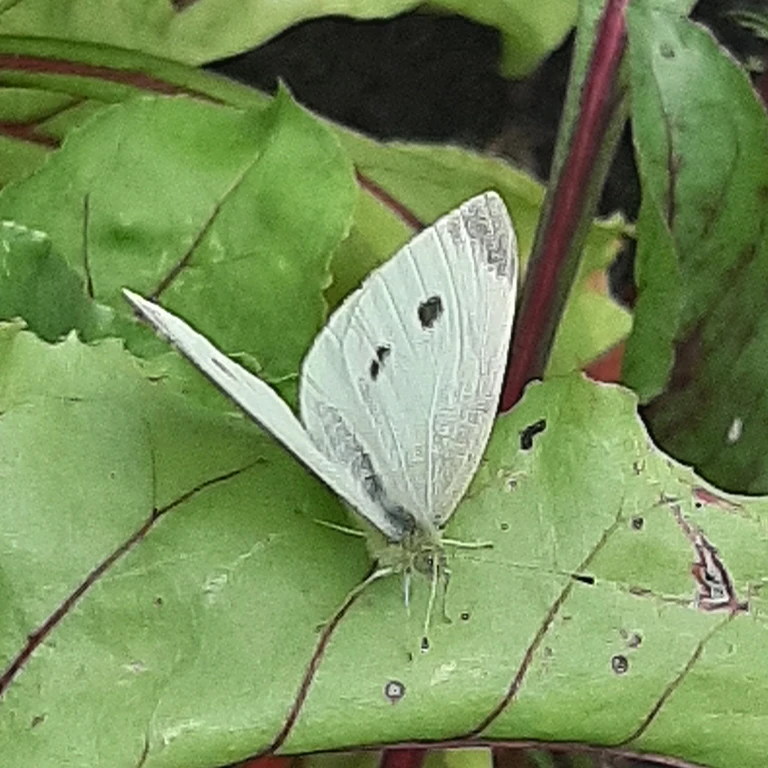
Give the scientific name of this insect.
Pieris rapae
